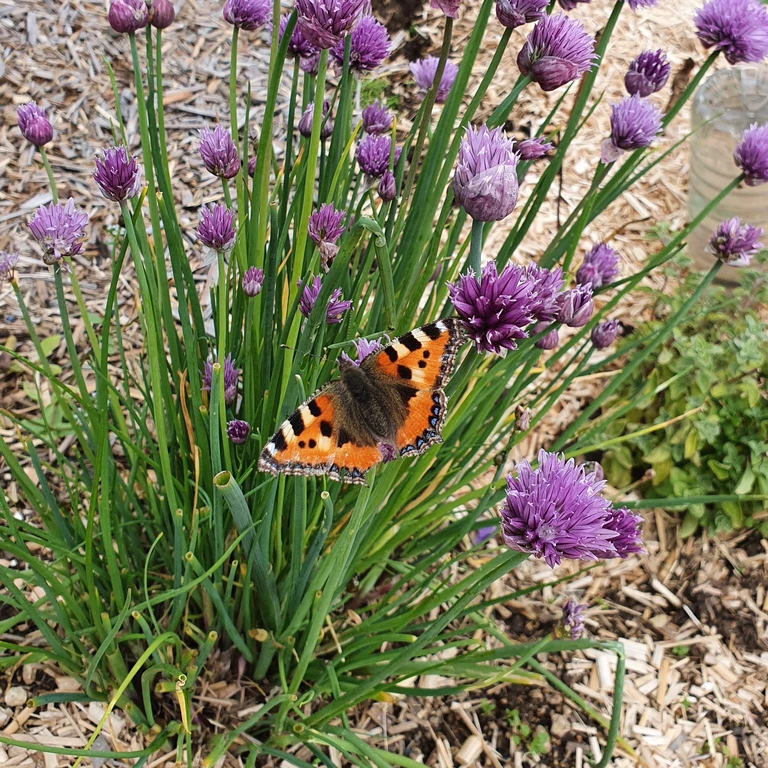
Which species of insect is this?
Aglais urticae
